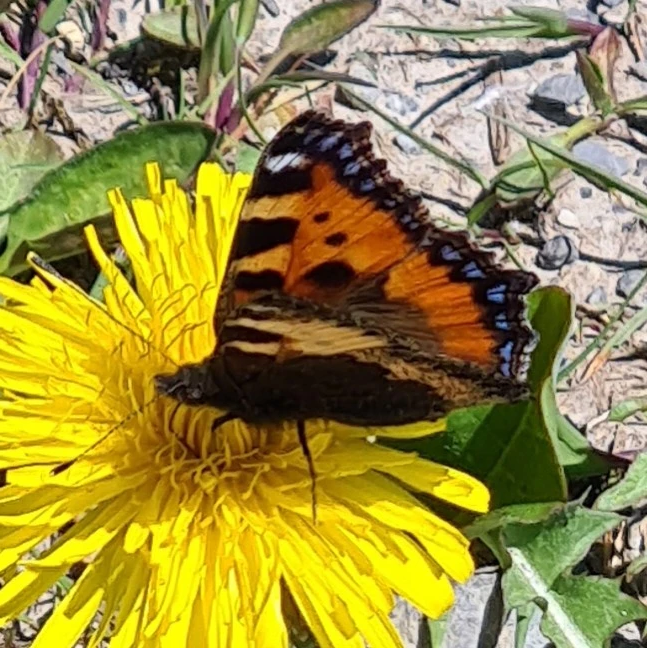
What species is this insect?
Aglais urticae
